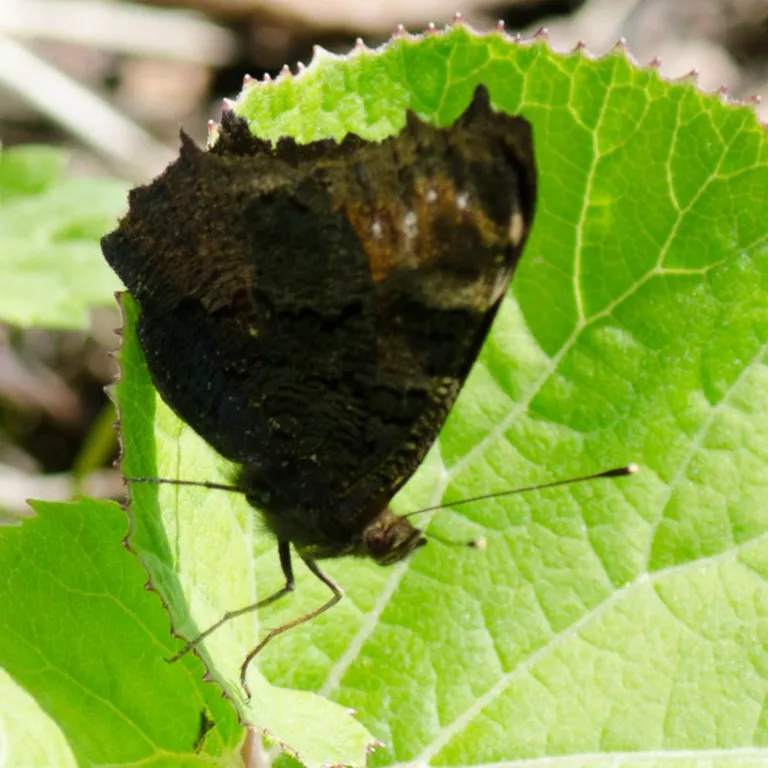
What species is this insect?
Aglais io
